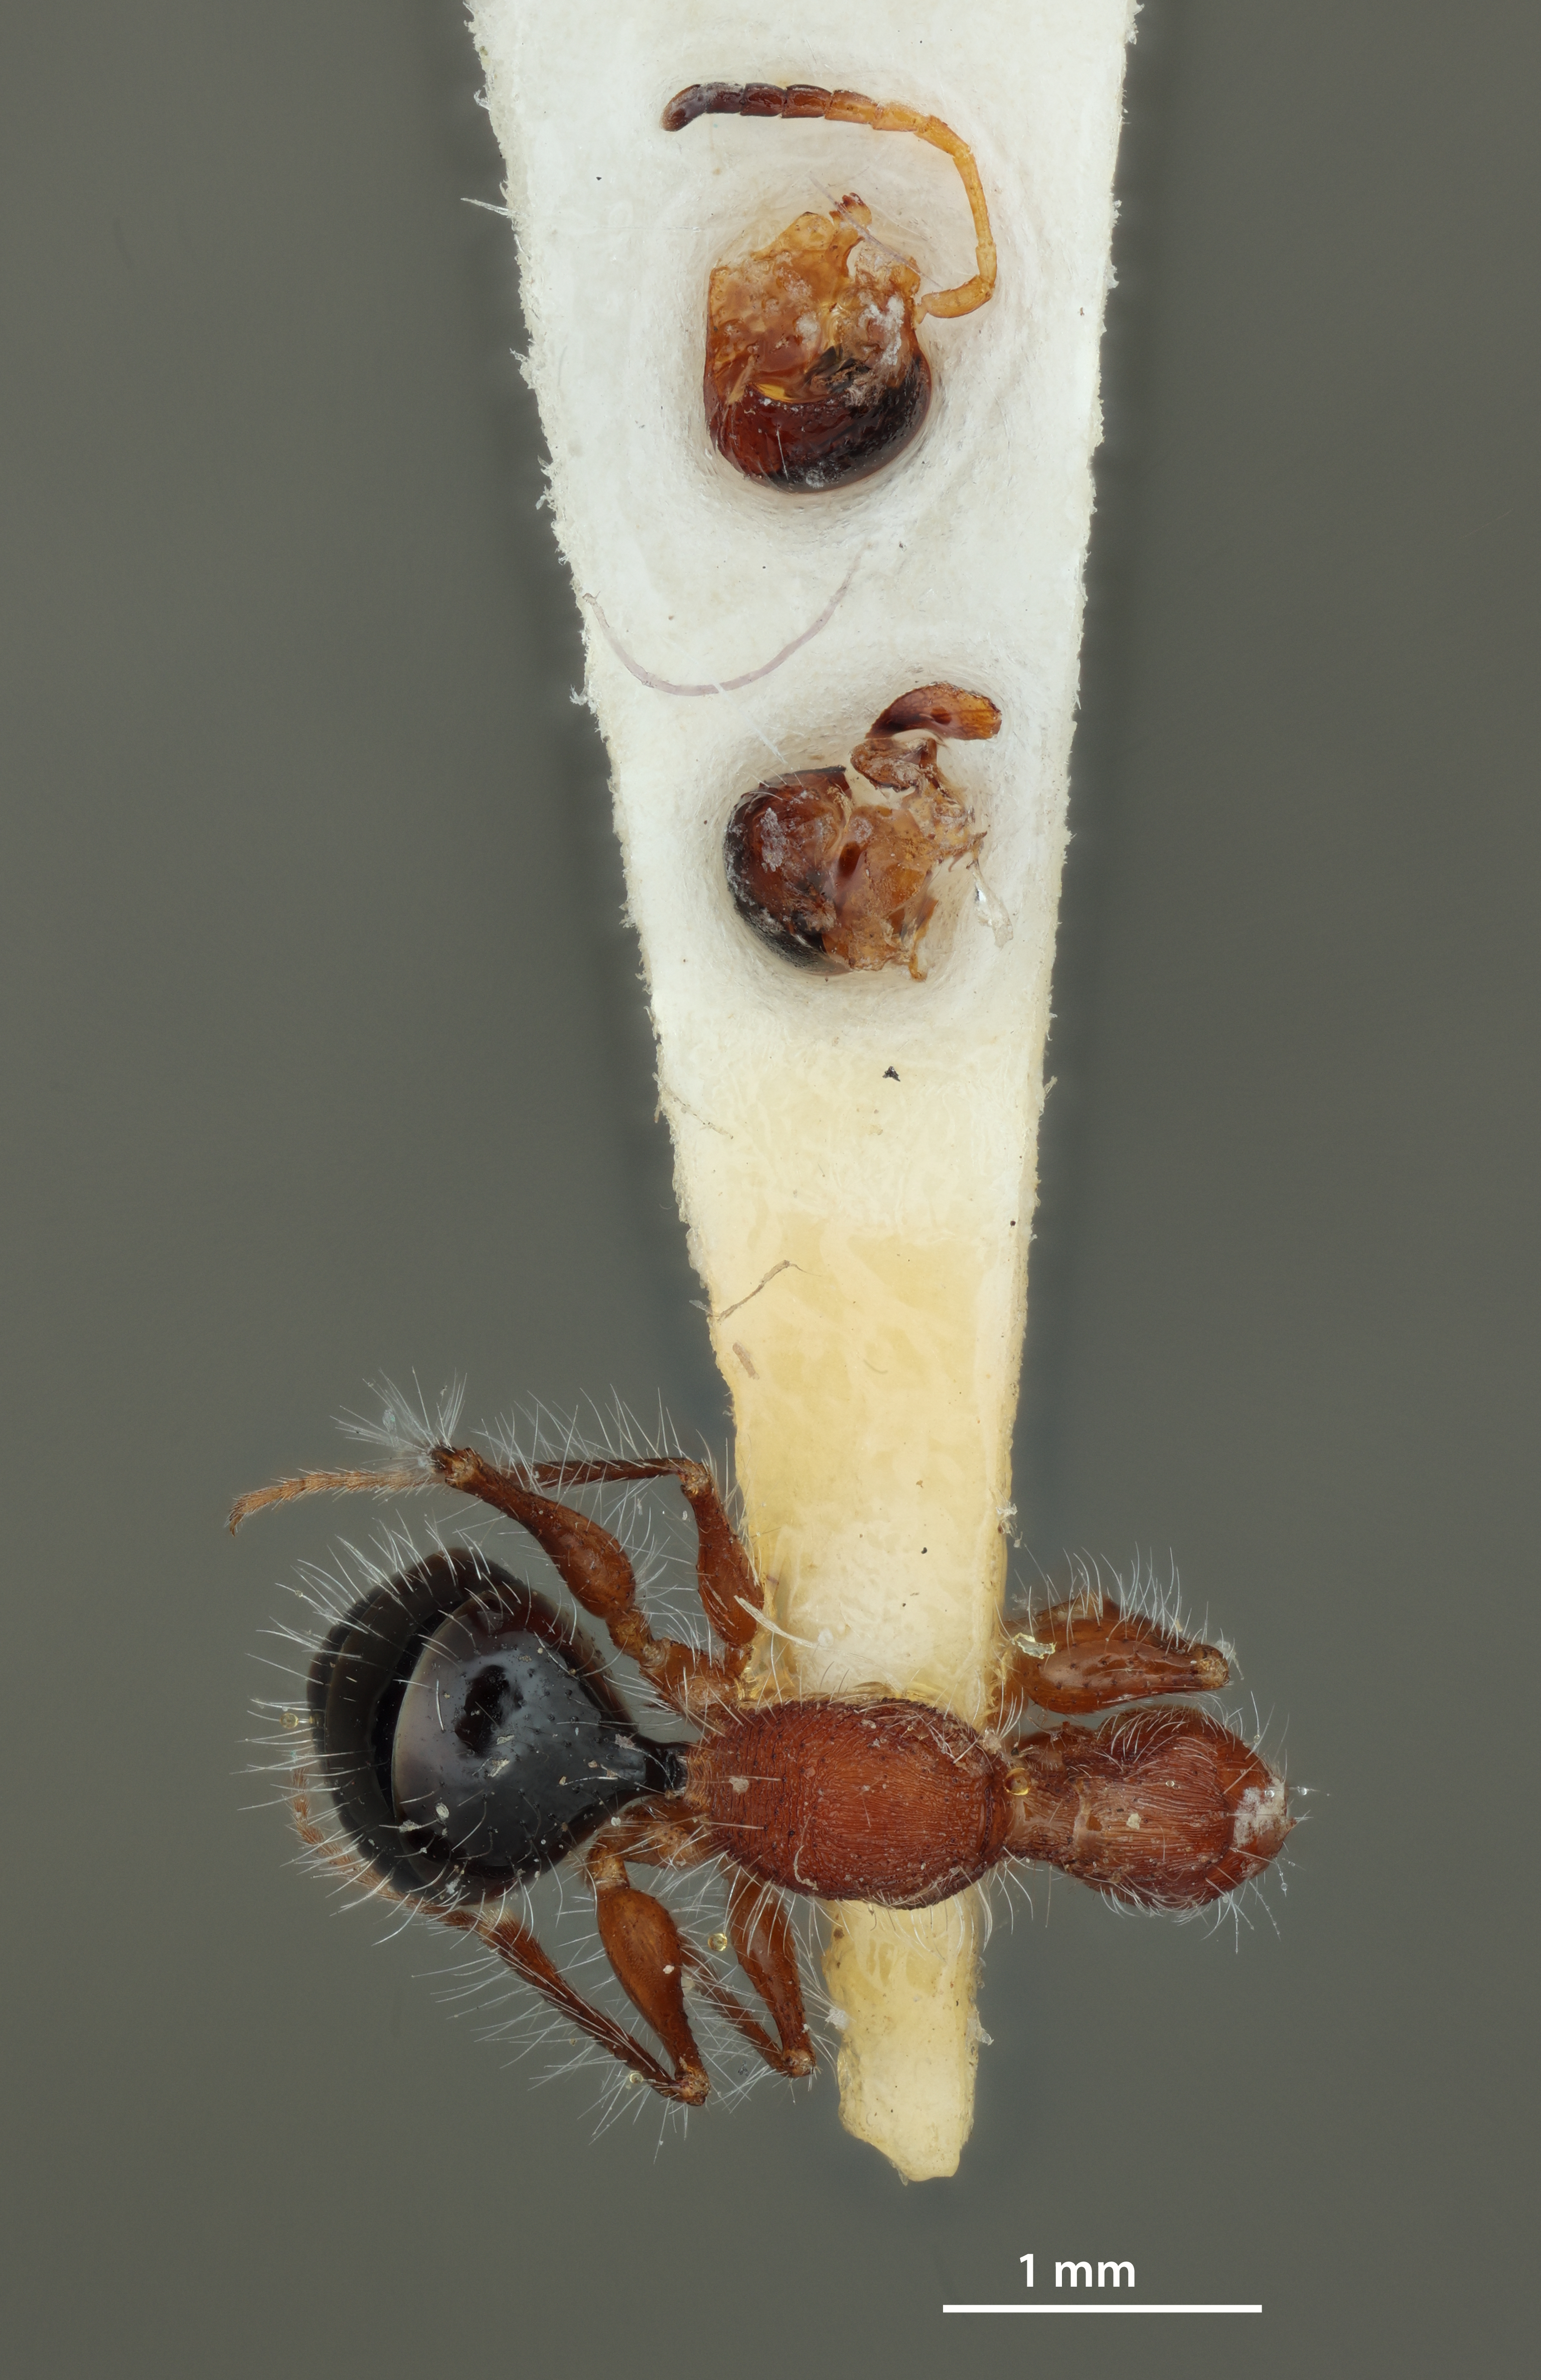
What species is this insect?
Gonatopus sitae
